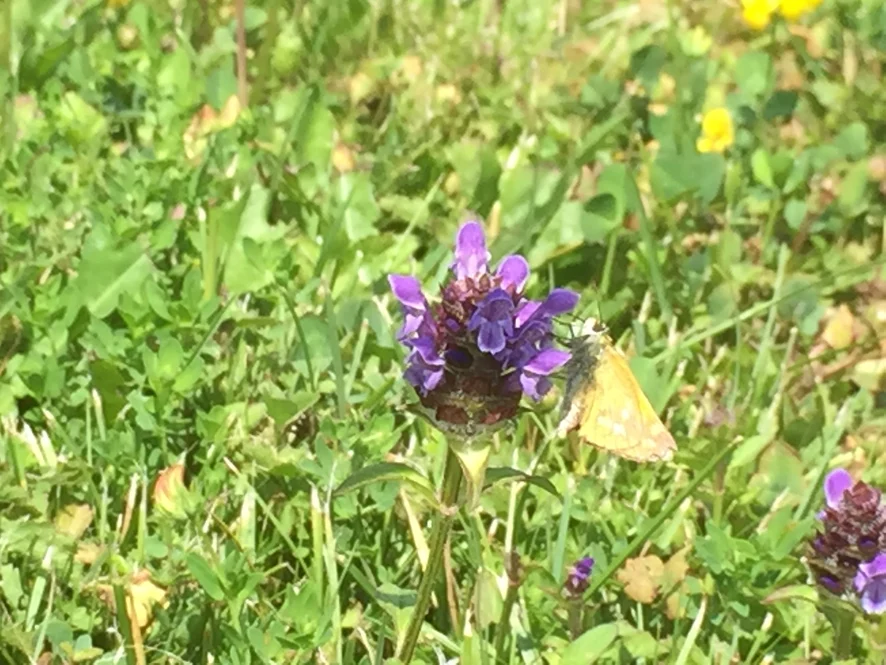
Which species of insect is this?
Ochlodes sylvanus (also Ochlodes venata)
